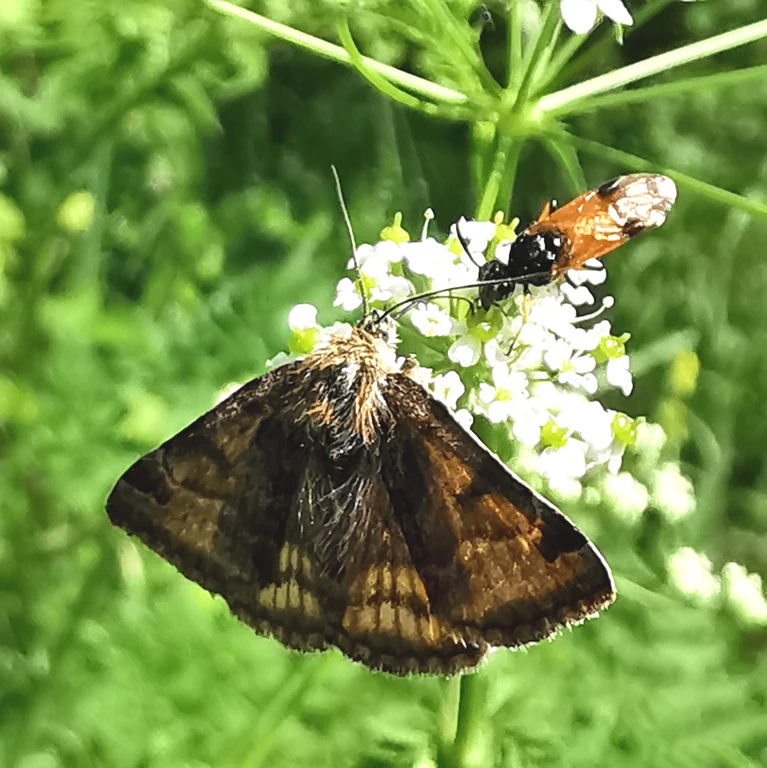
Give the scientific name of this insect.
Euclidia glyphica
